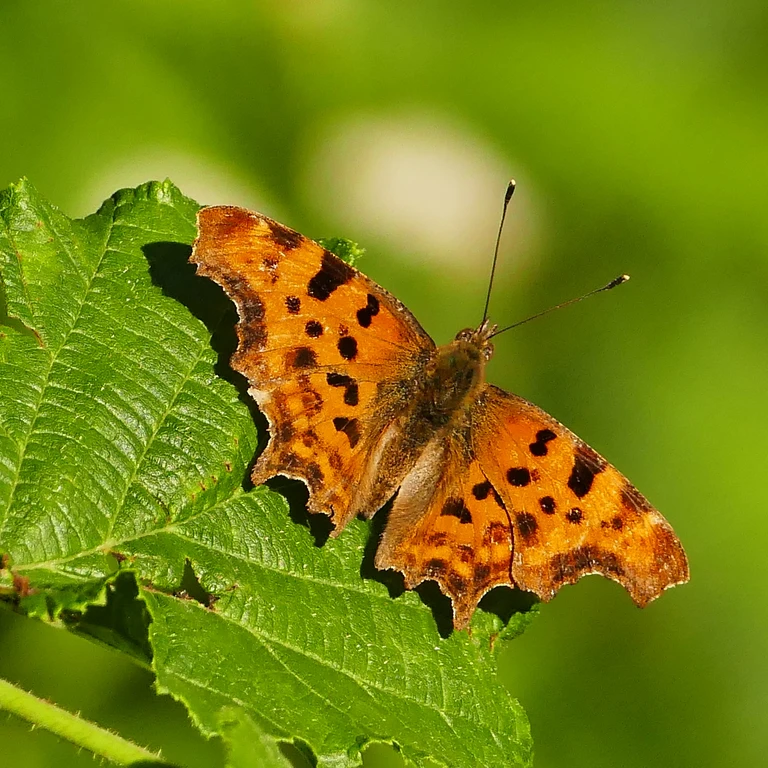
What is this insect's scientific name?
Polygonia c-album
